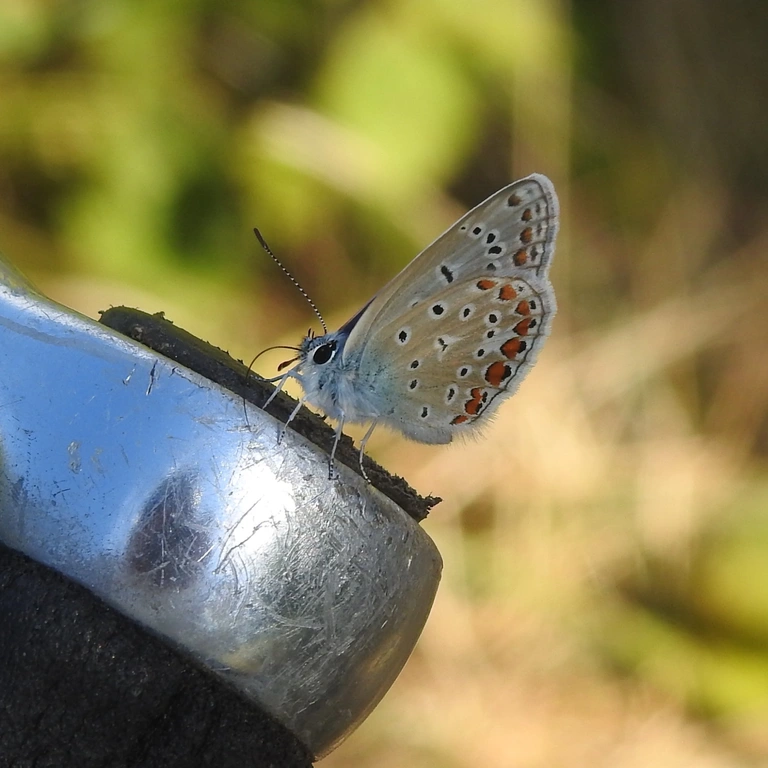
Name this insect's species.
Polyommatus icarus
